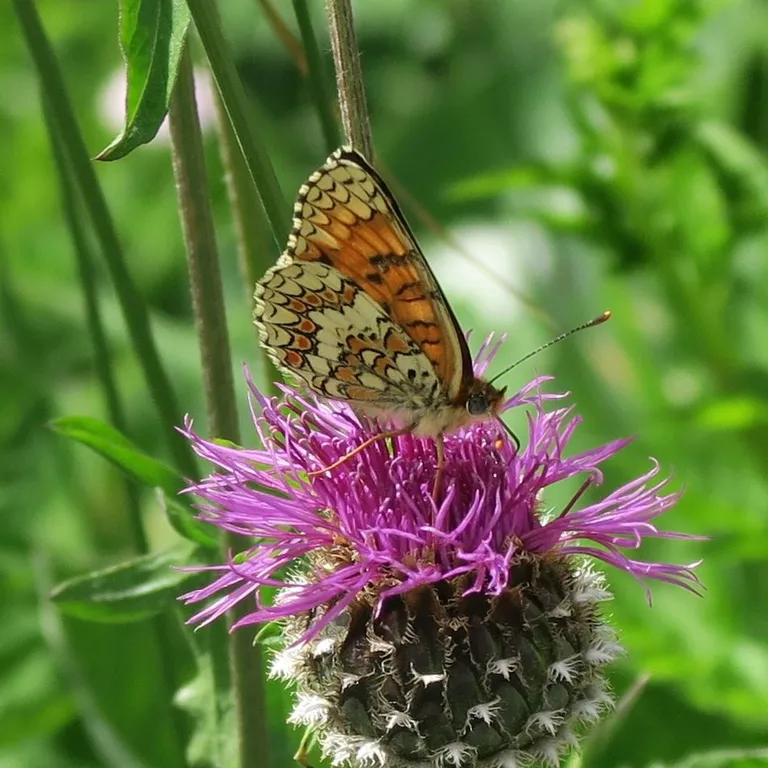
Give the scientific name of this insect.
Melitaea phoebe
